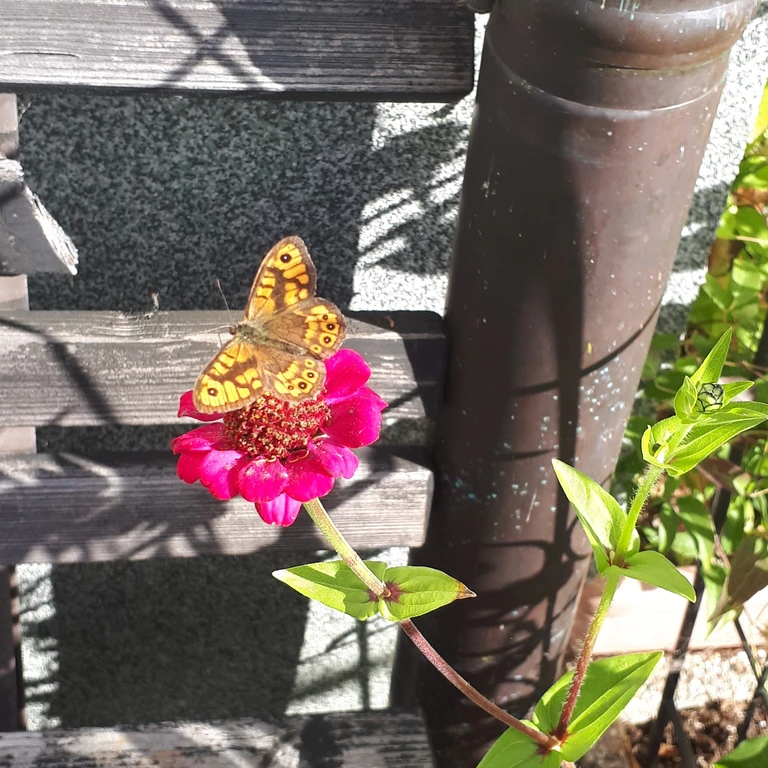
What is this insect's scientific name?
Lasiommata megera (also Pararge megera)
